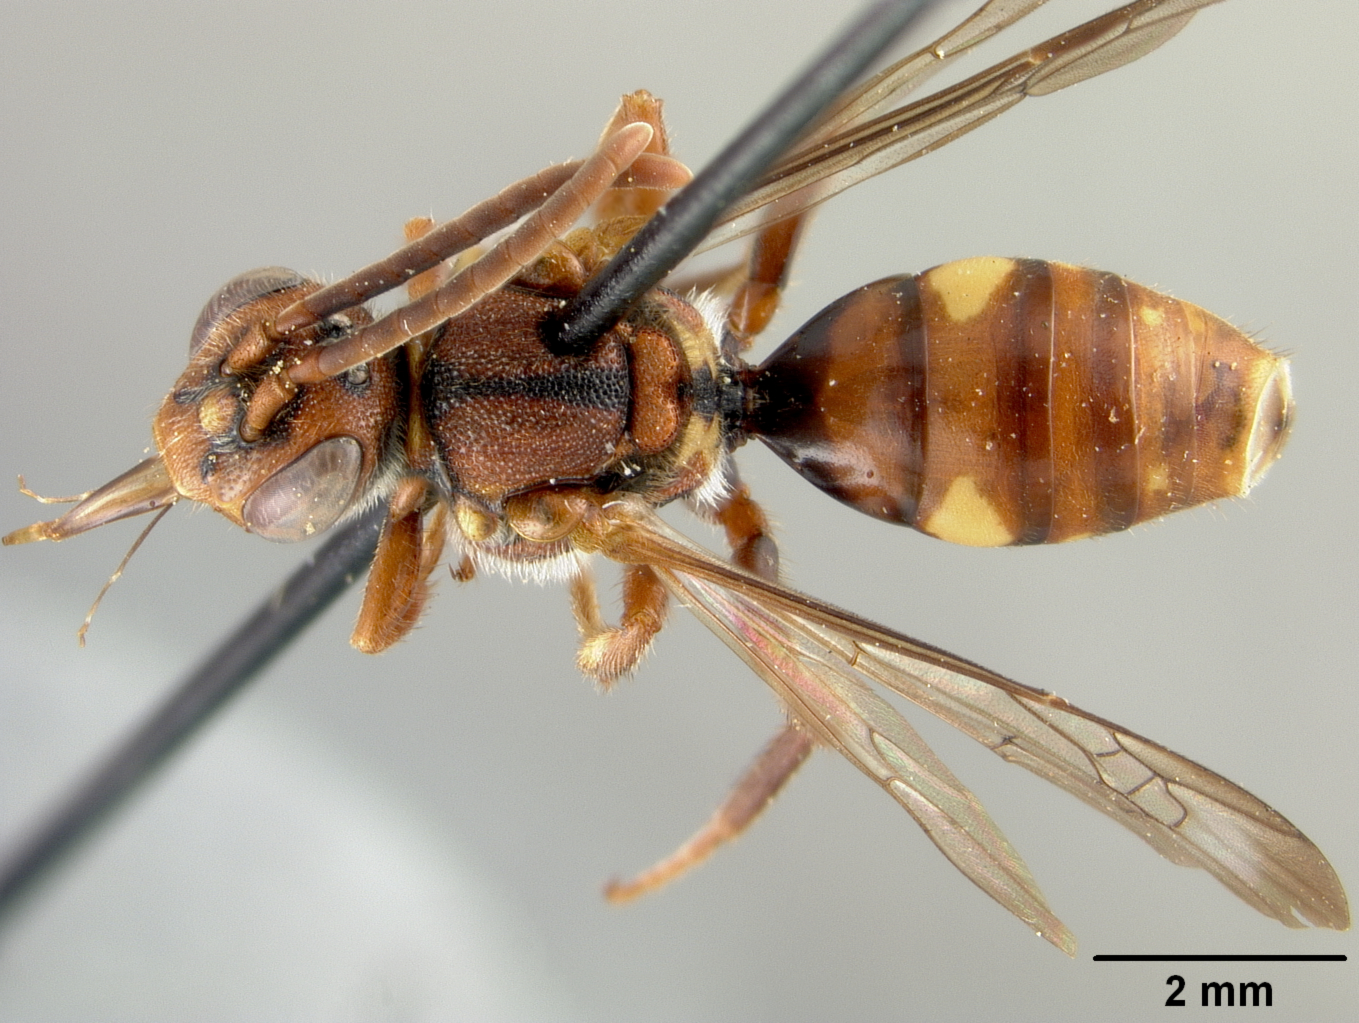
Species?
Nomada media
